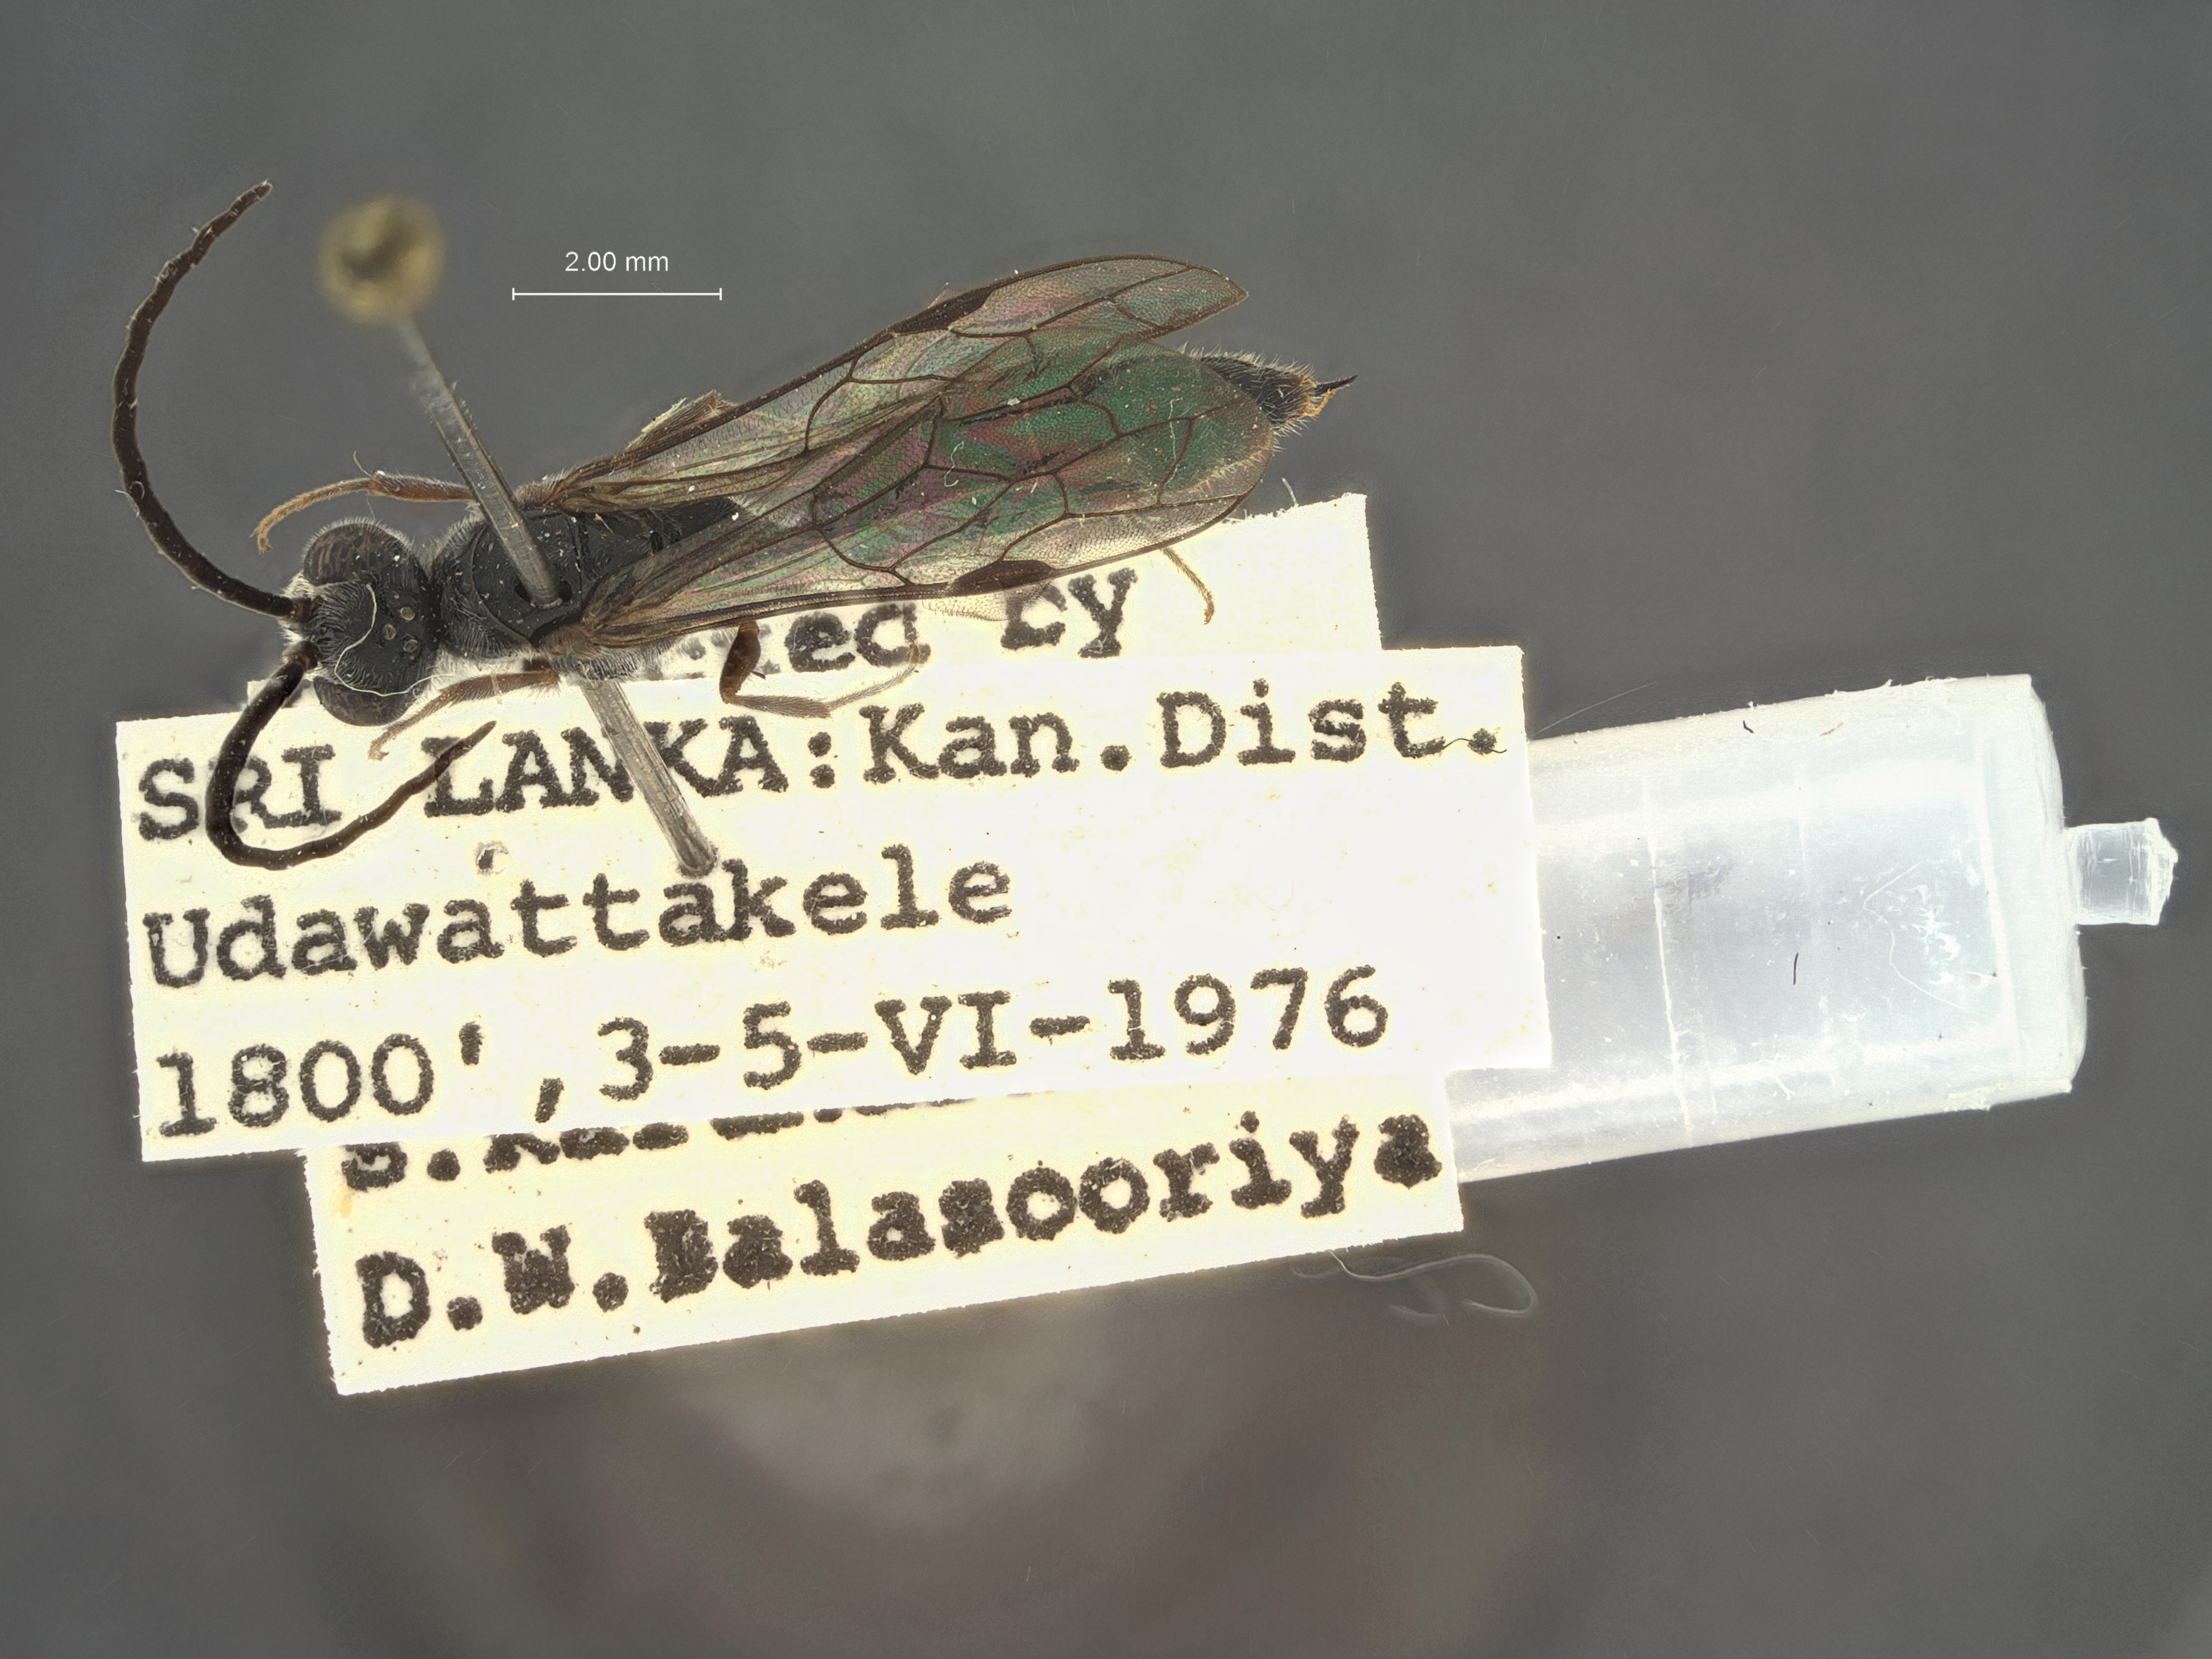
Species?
Methocha ceylonica
